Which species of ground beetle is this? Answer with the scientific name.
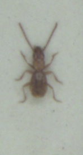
Aepopsis robinii
